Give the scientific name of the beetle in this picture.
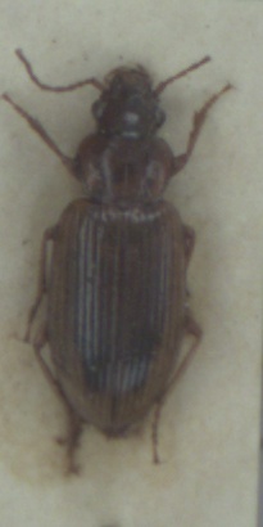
Dicheirotrichus obsoletus
